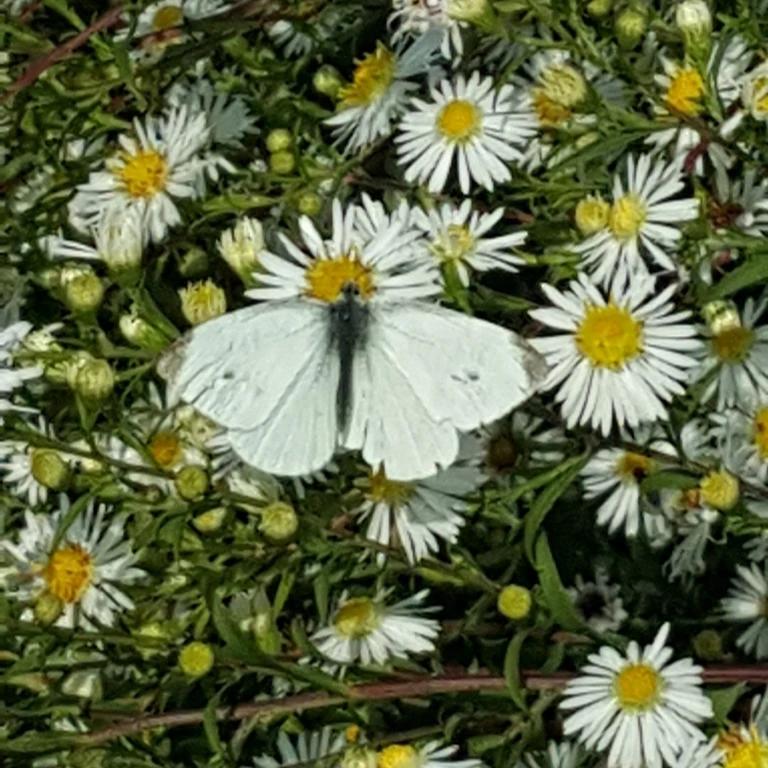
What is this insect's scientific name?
Pieris rapae
